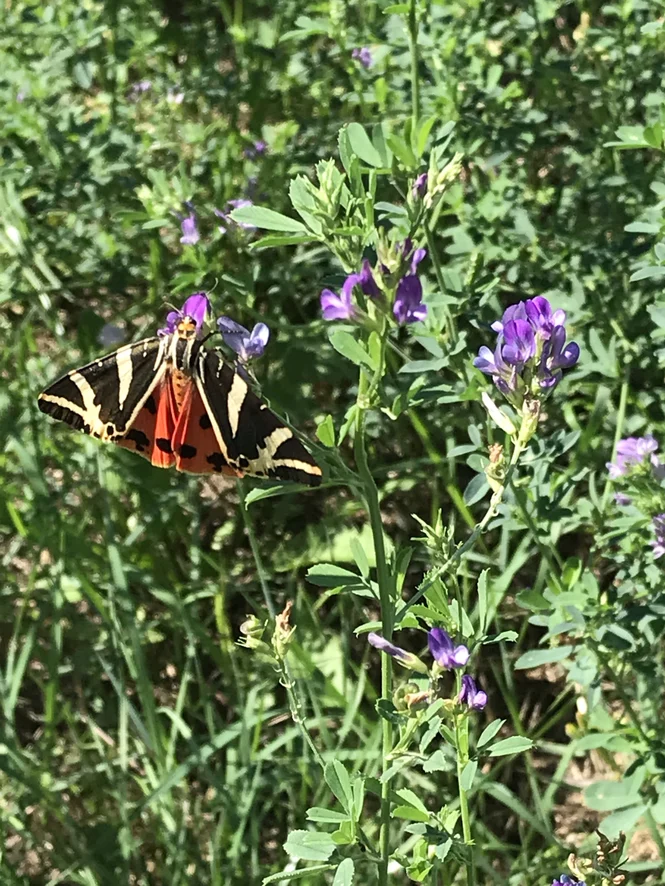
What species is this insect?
Euplagia quadripunctaria
